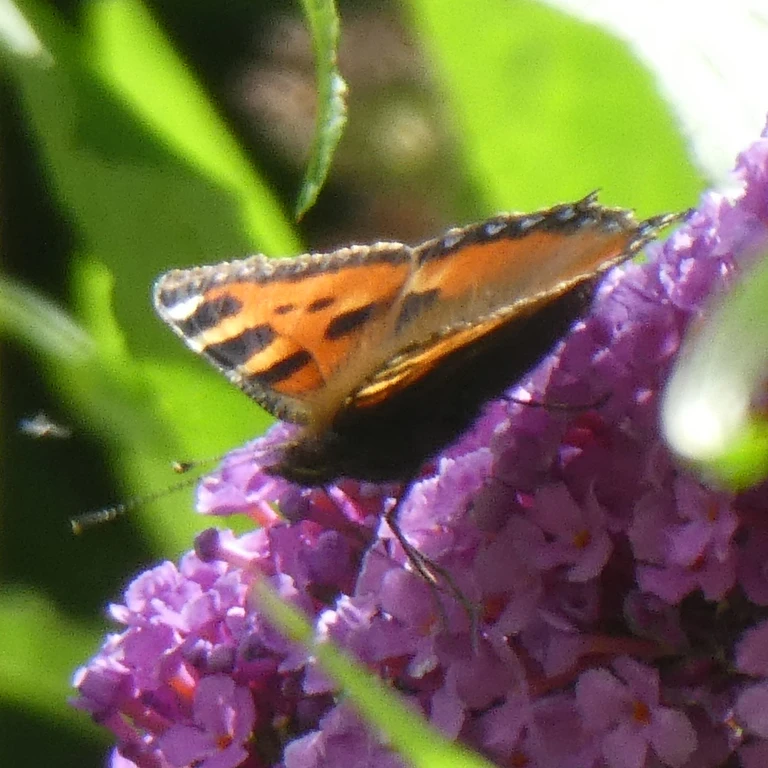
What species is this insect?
Aglais urticae
